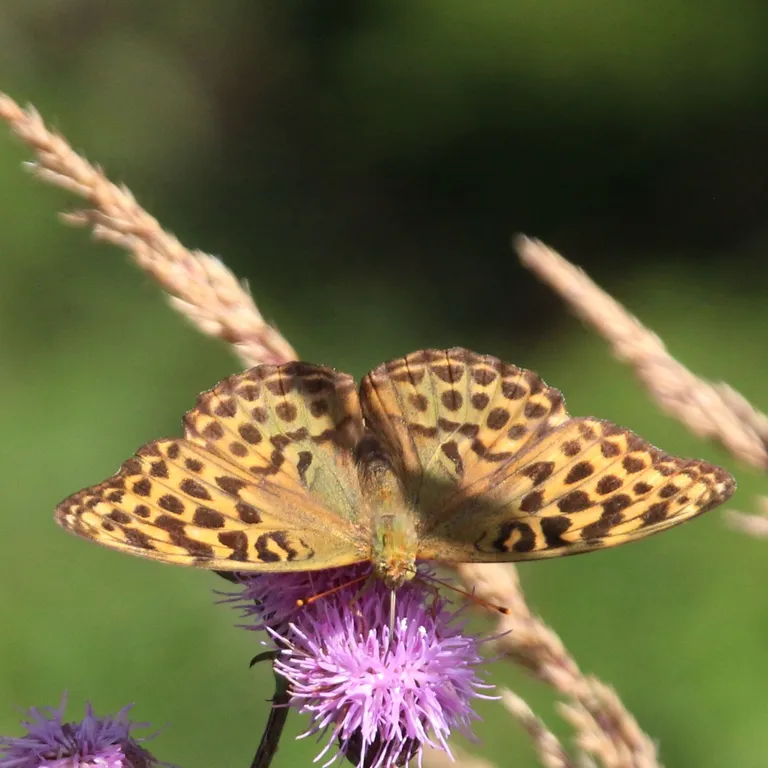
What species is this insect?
Argynnis paphia
